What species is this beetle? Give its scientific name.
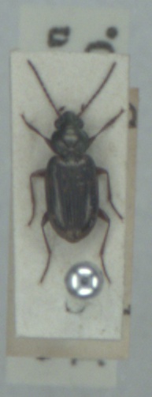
Bembidion varium
